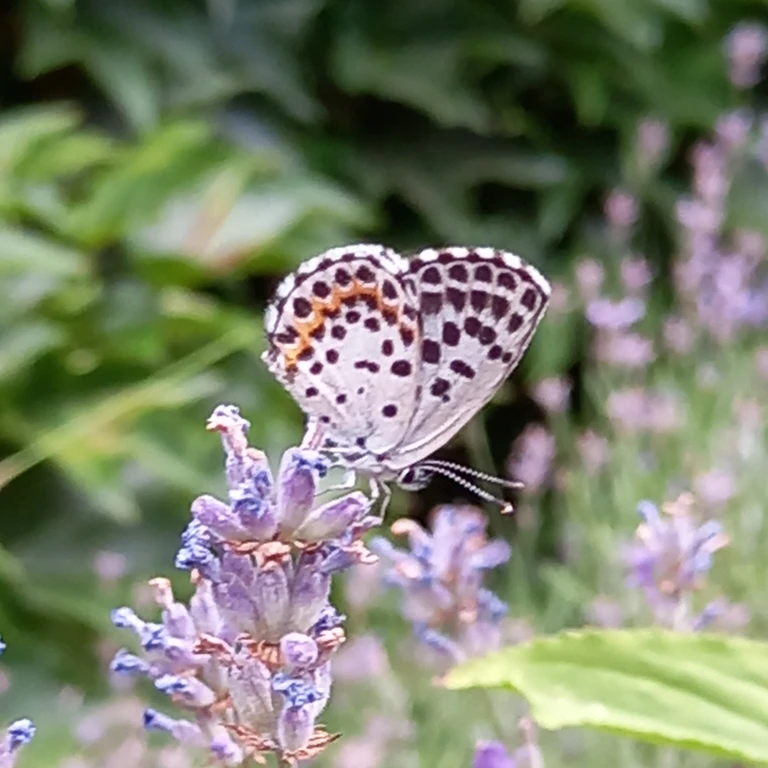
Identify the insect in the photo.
Scolitantides orion
